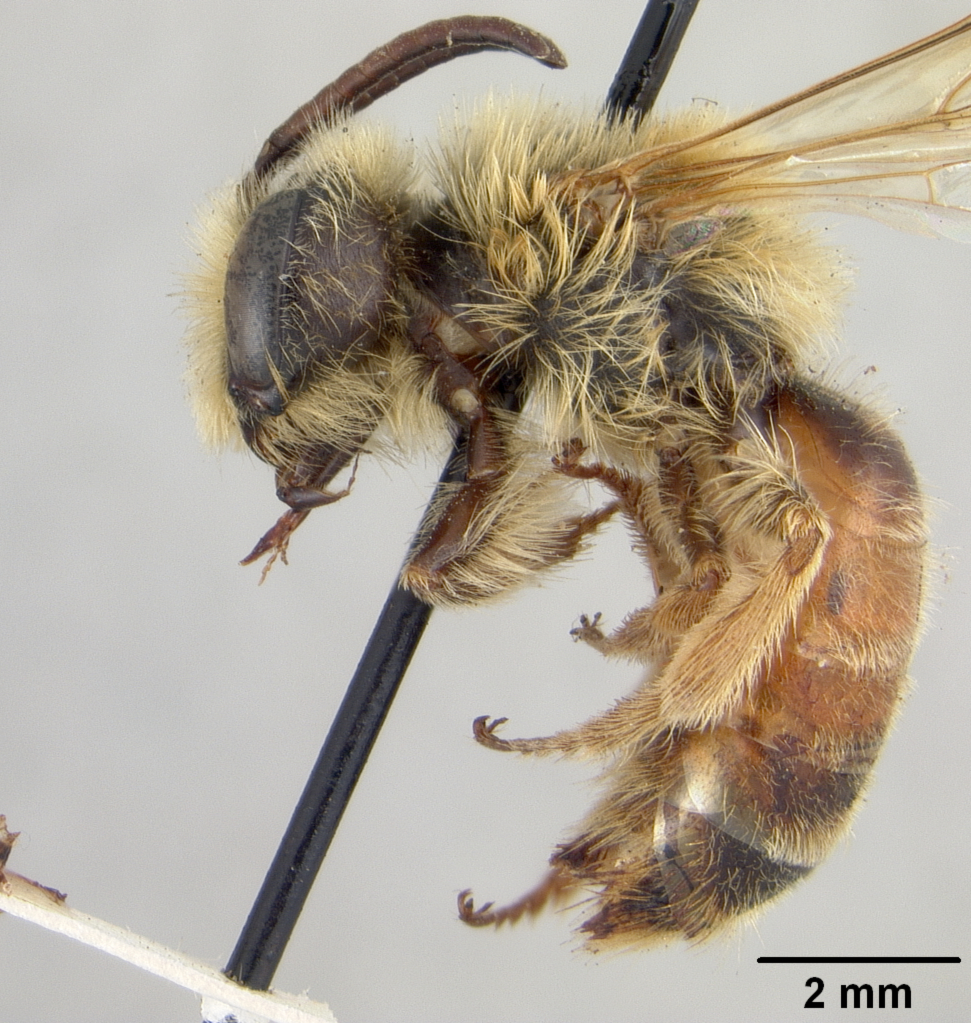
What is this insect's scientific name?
Andrena jessicae
